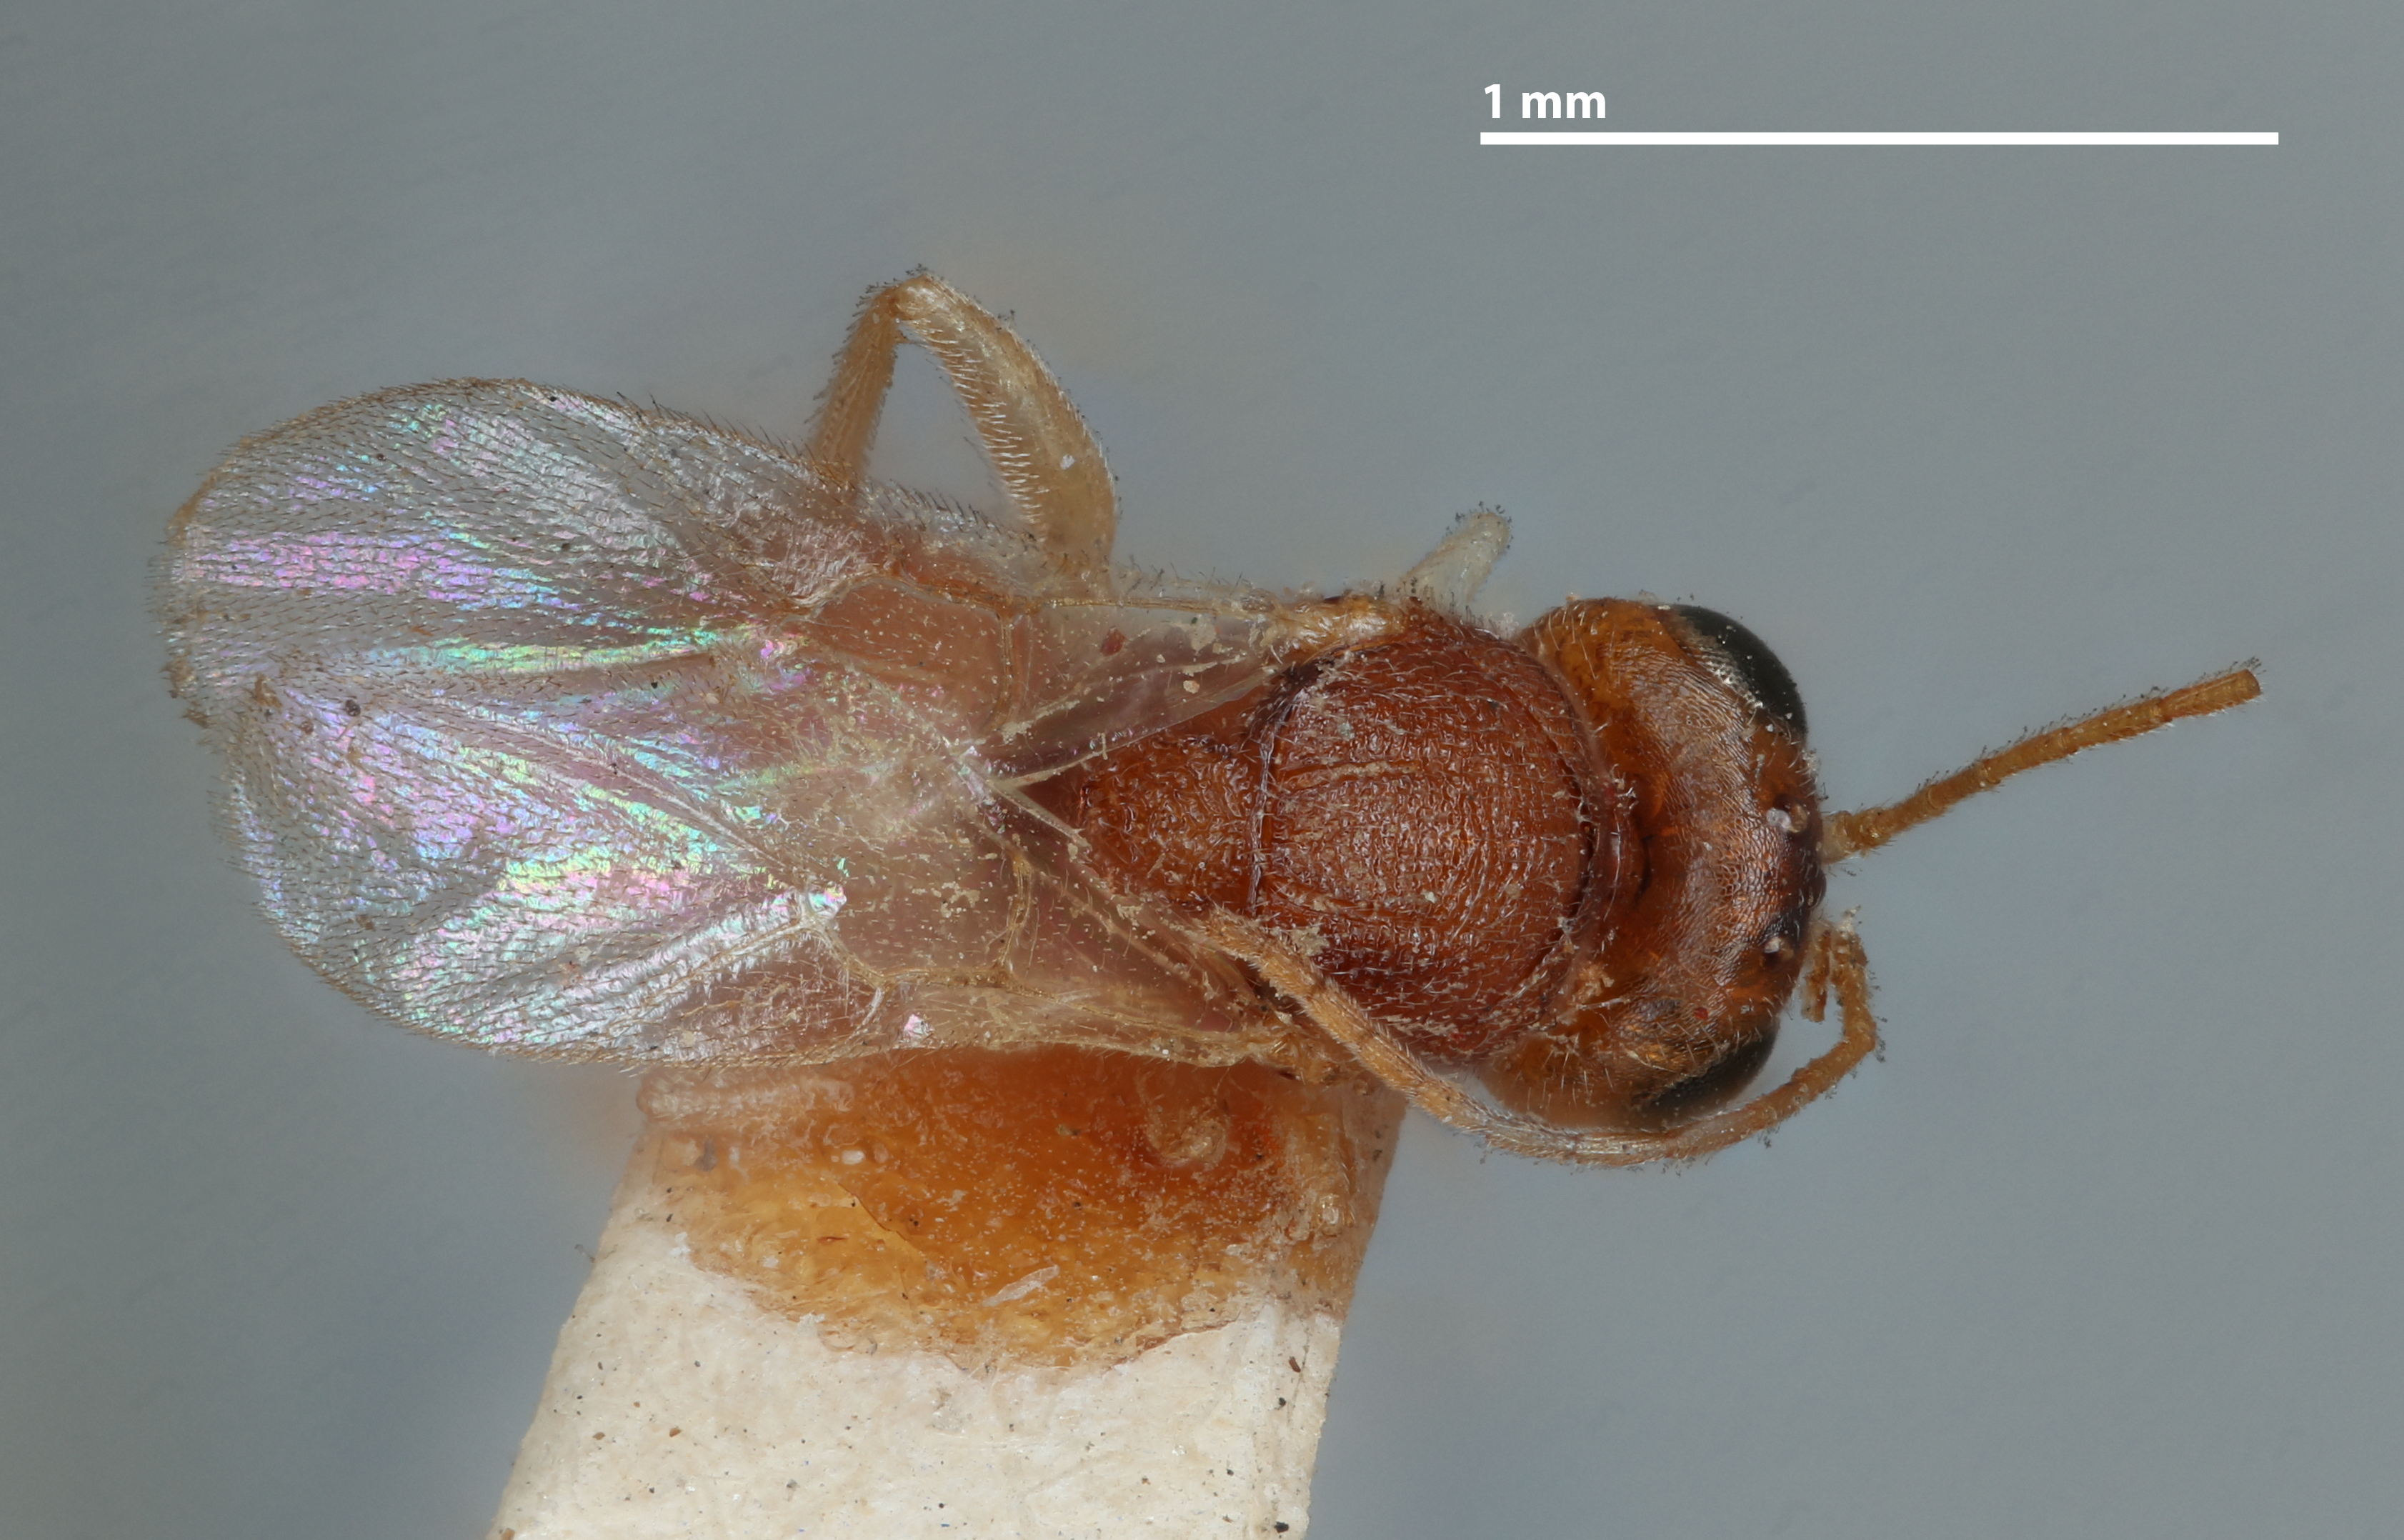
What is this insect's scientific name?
Ceroptres virentis
